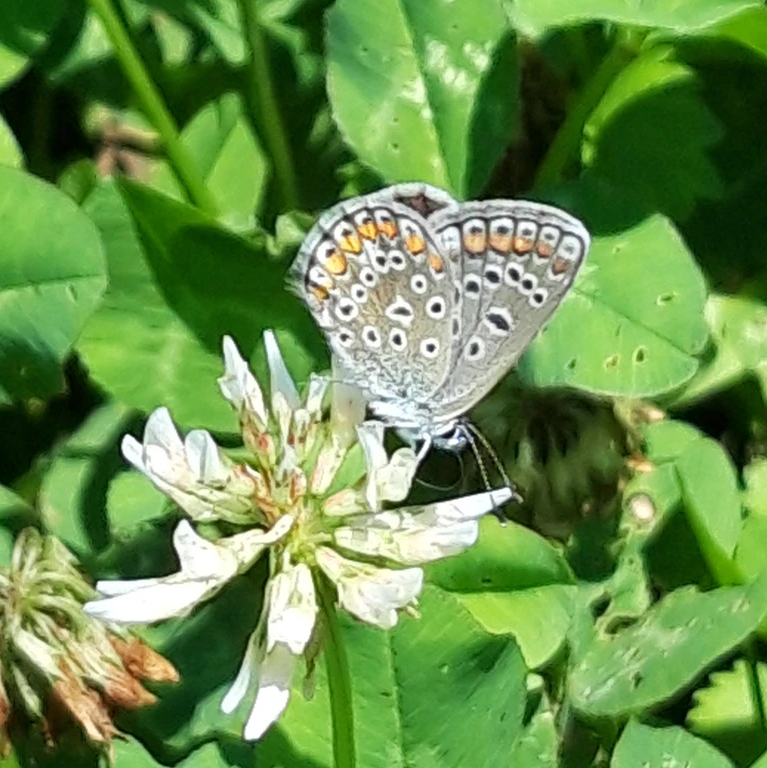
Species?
Polyommatus icarus
